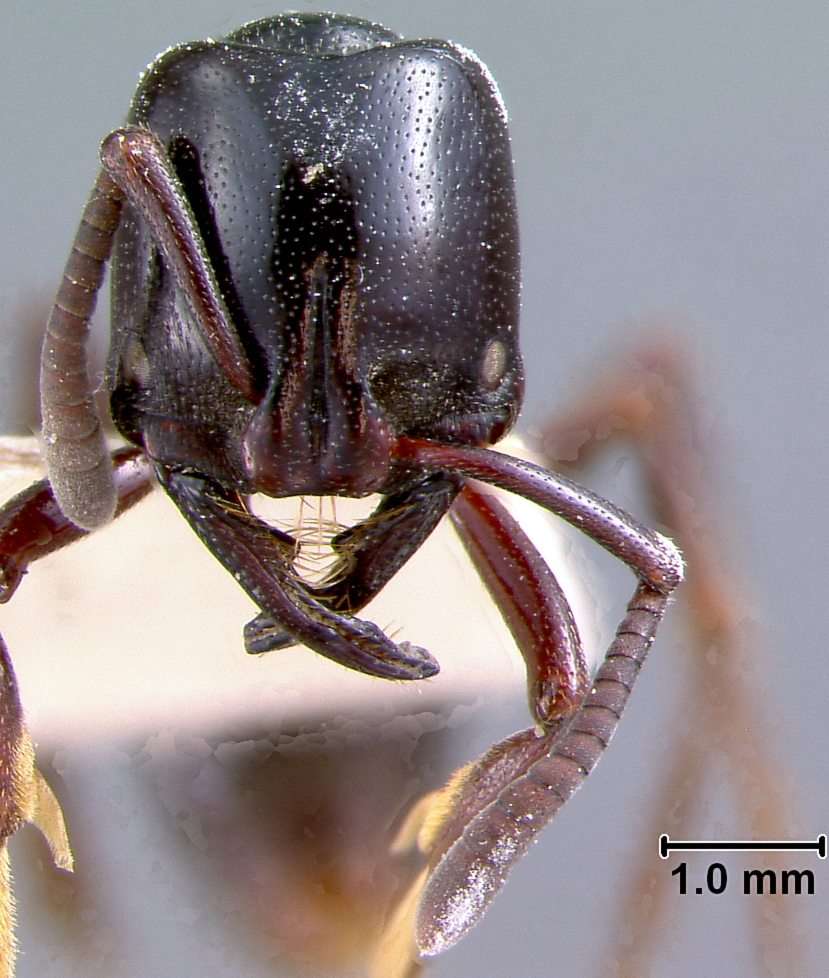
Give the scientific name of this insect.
Plectroctena minor
